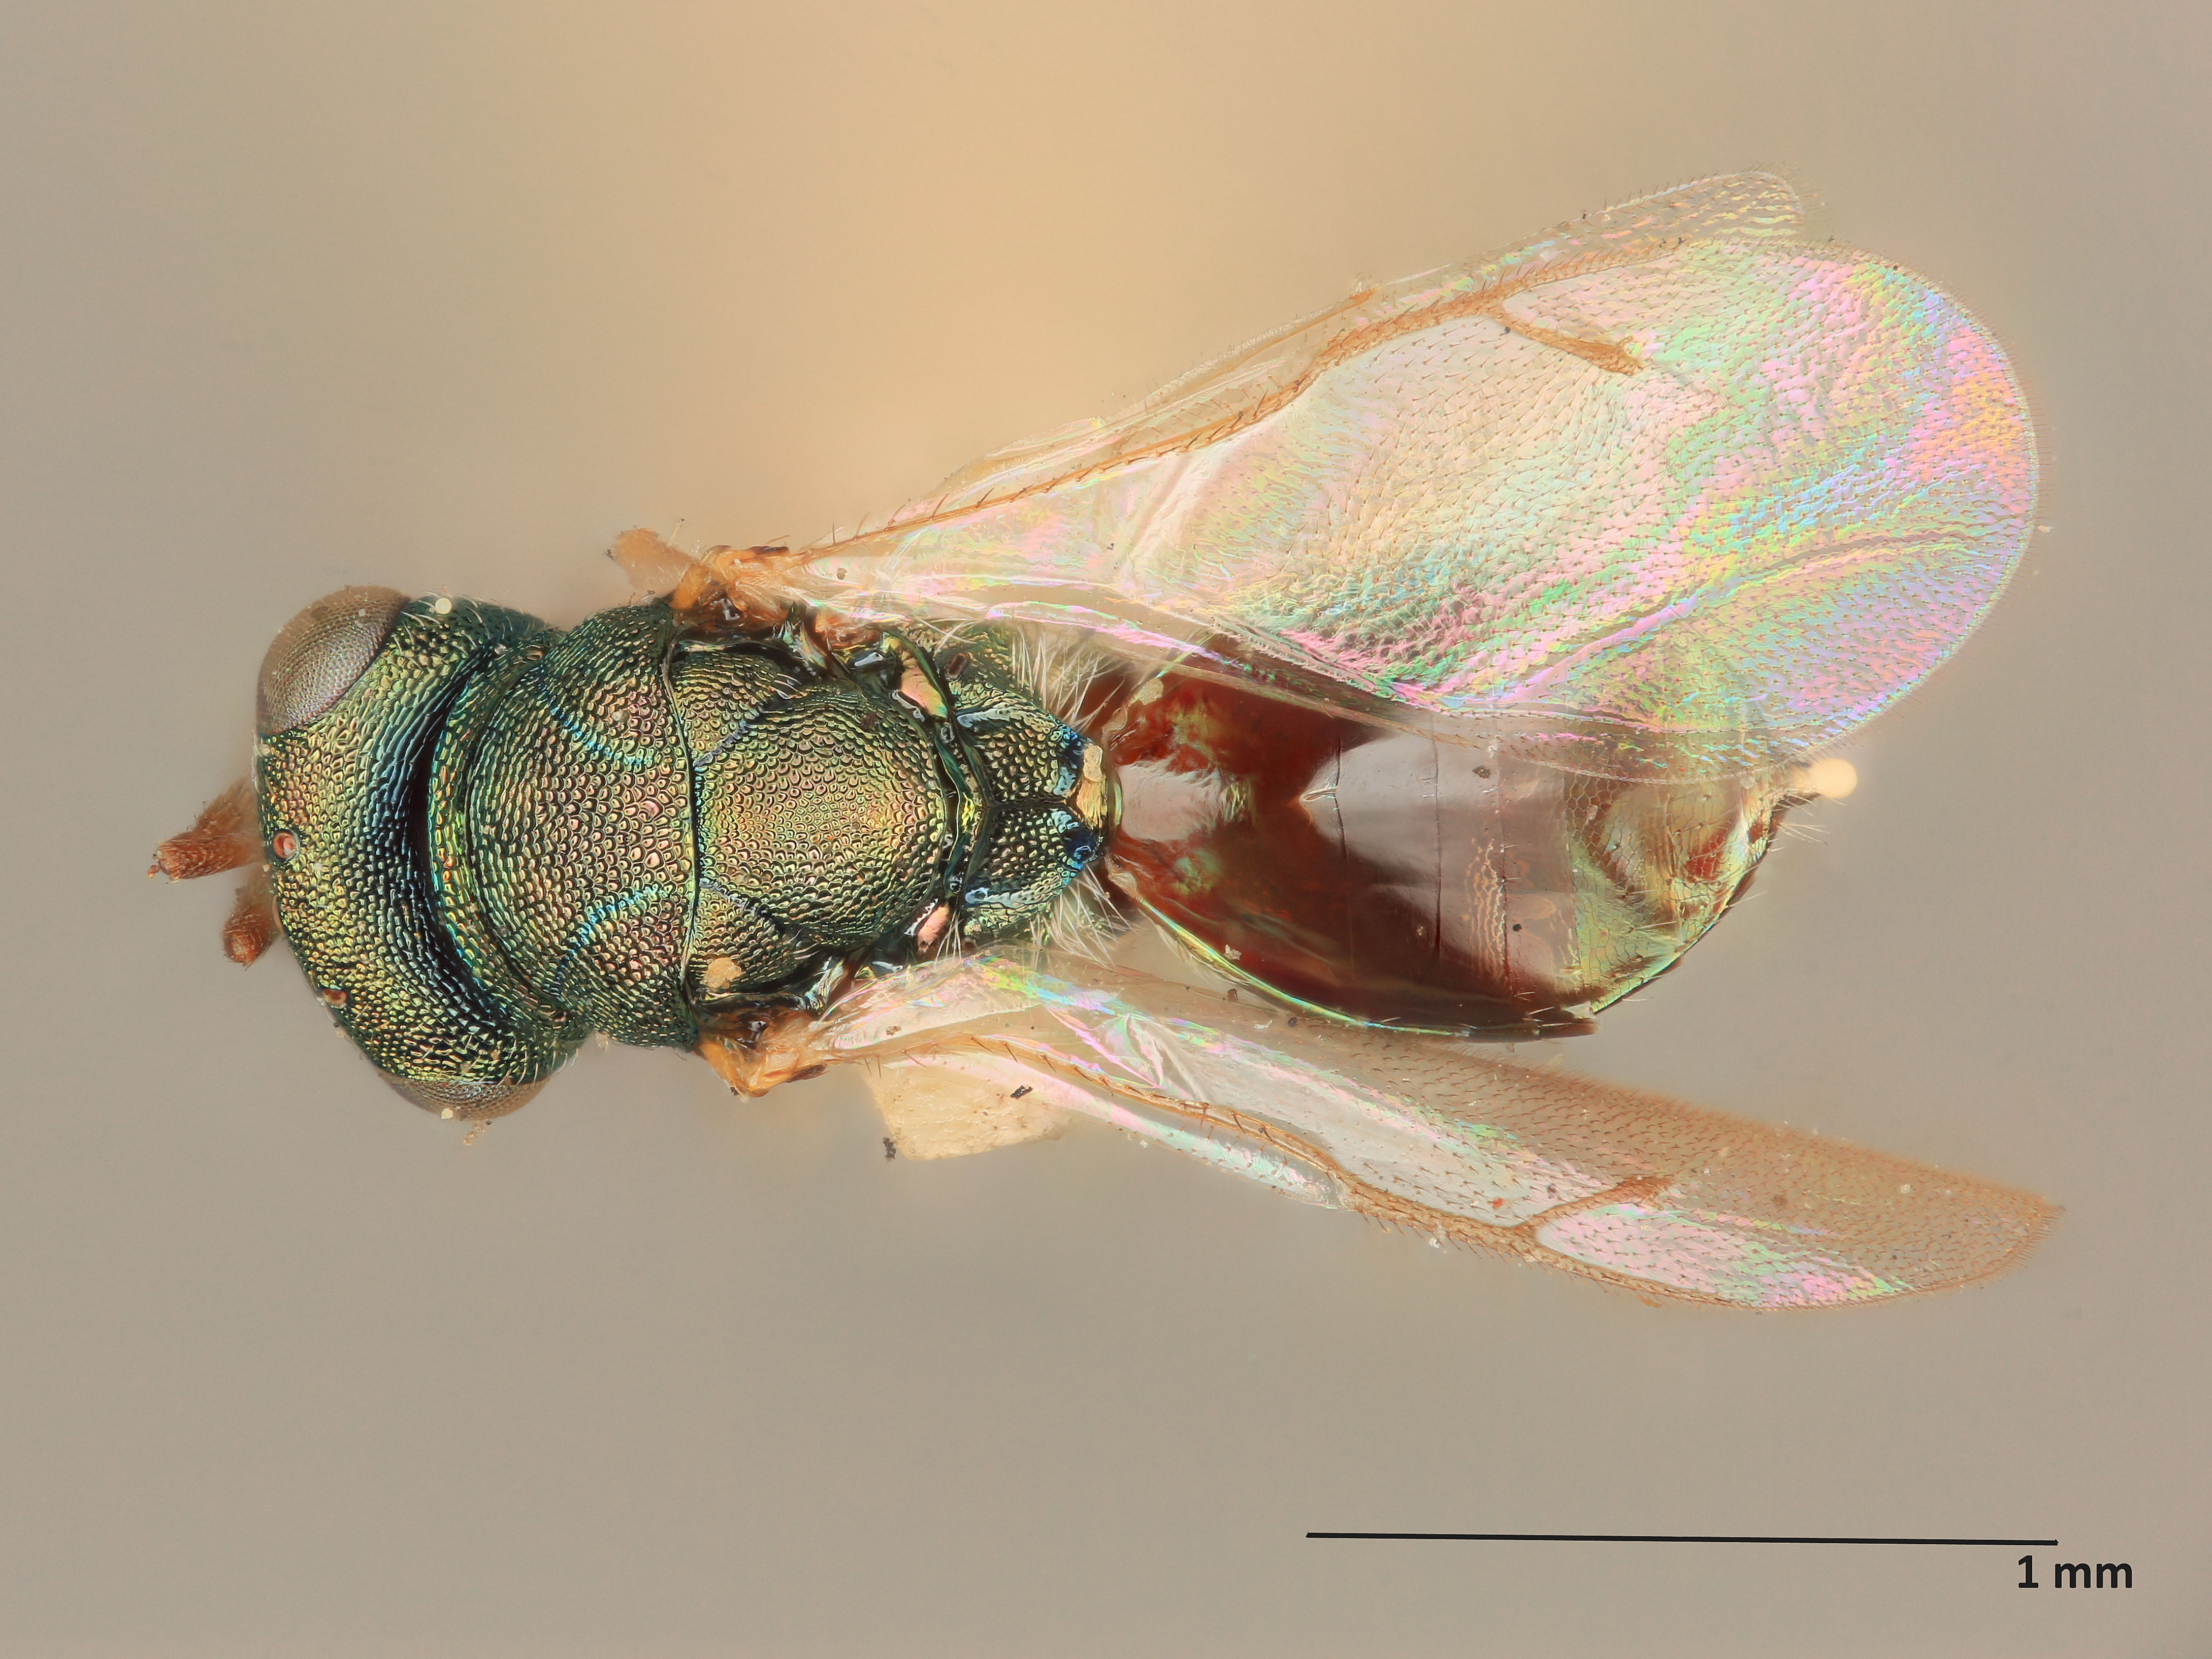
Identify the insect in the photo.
Peridesmia phytonomi
